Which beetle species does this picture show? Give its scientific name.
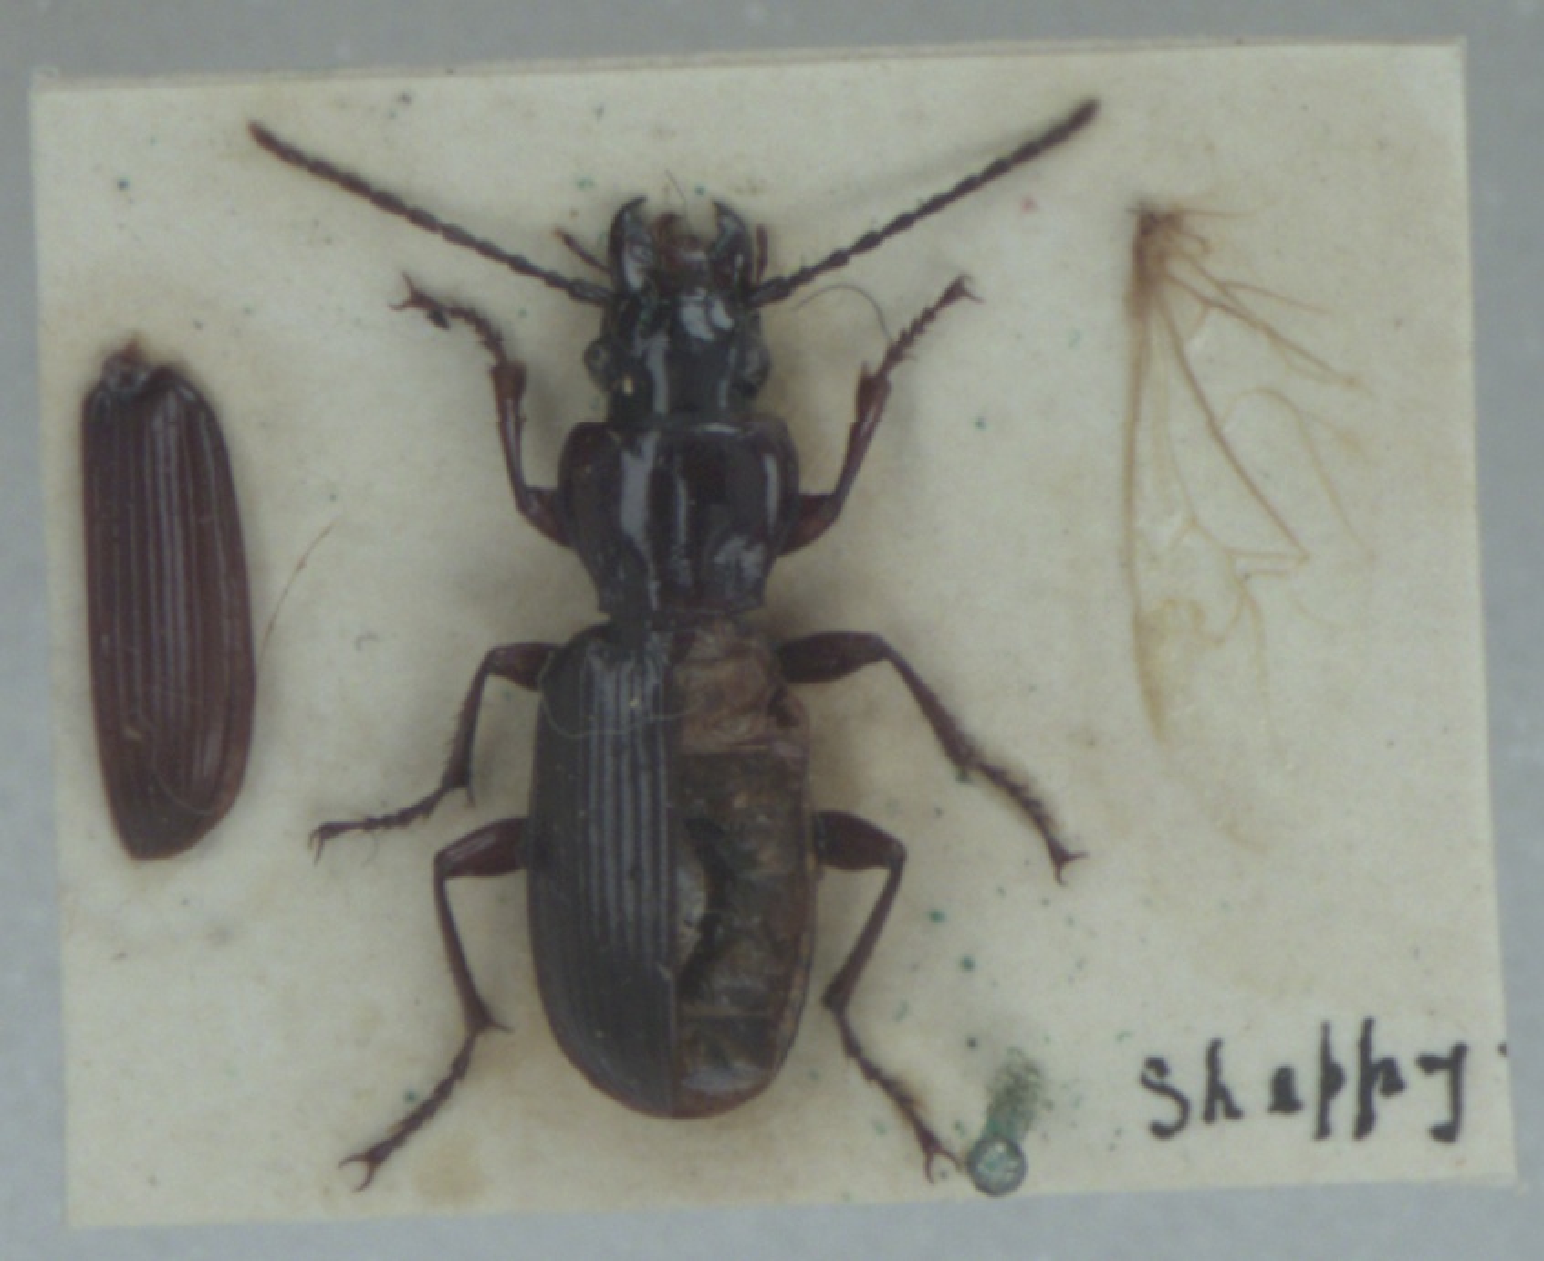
Pterostichus macer
